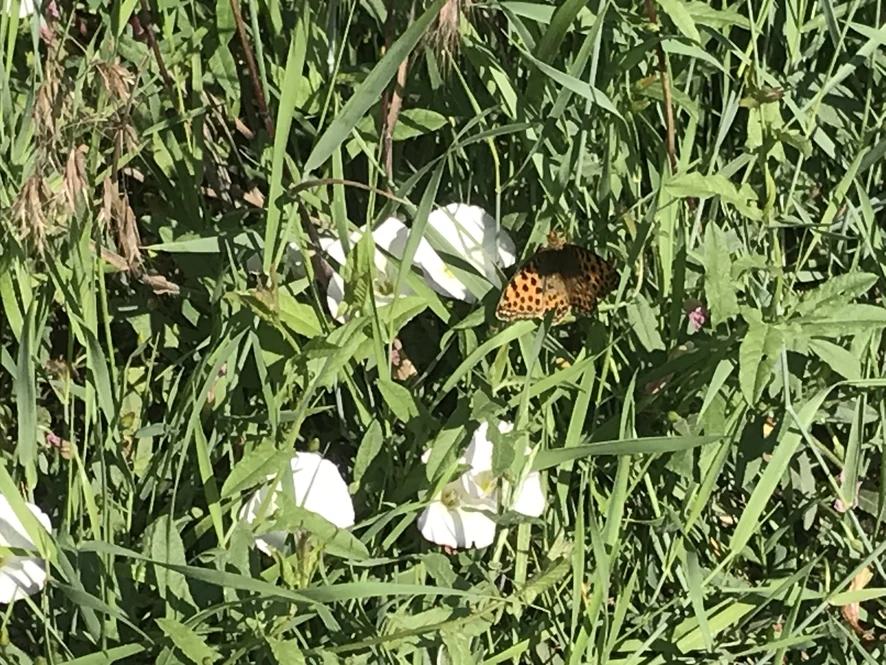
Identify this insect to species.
Issoria lathonia
